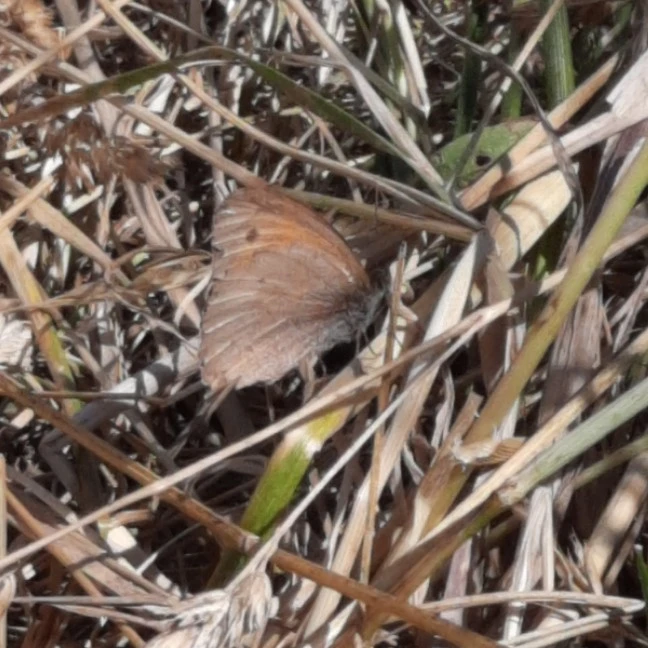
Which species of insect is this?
Maniola jurtina
